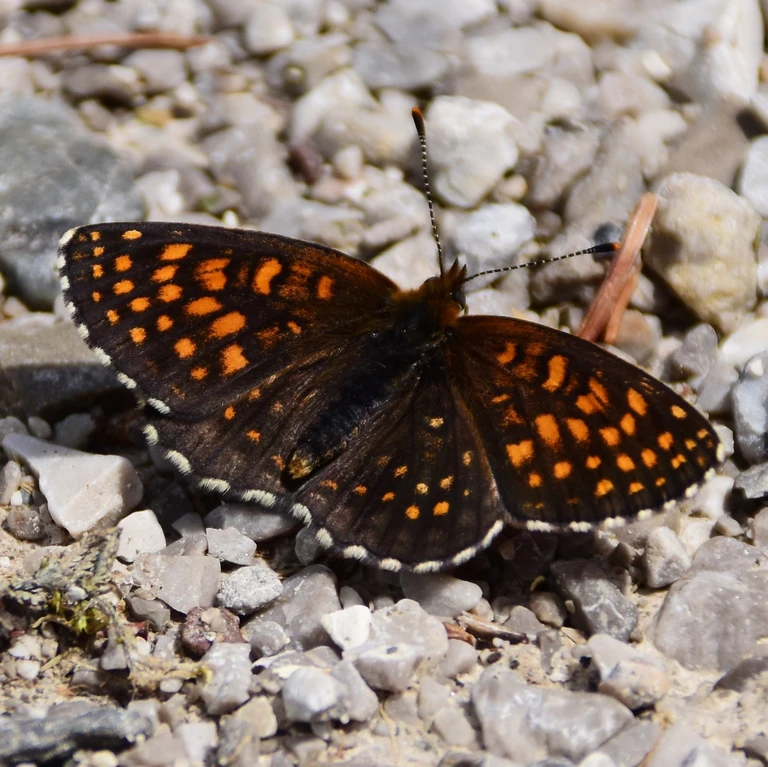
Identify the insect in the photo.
Melitaea diamina
